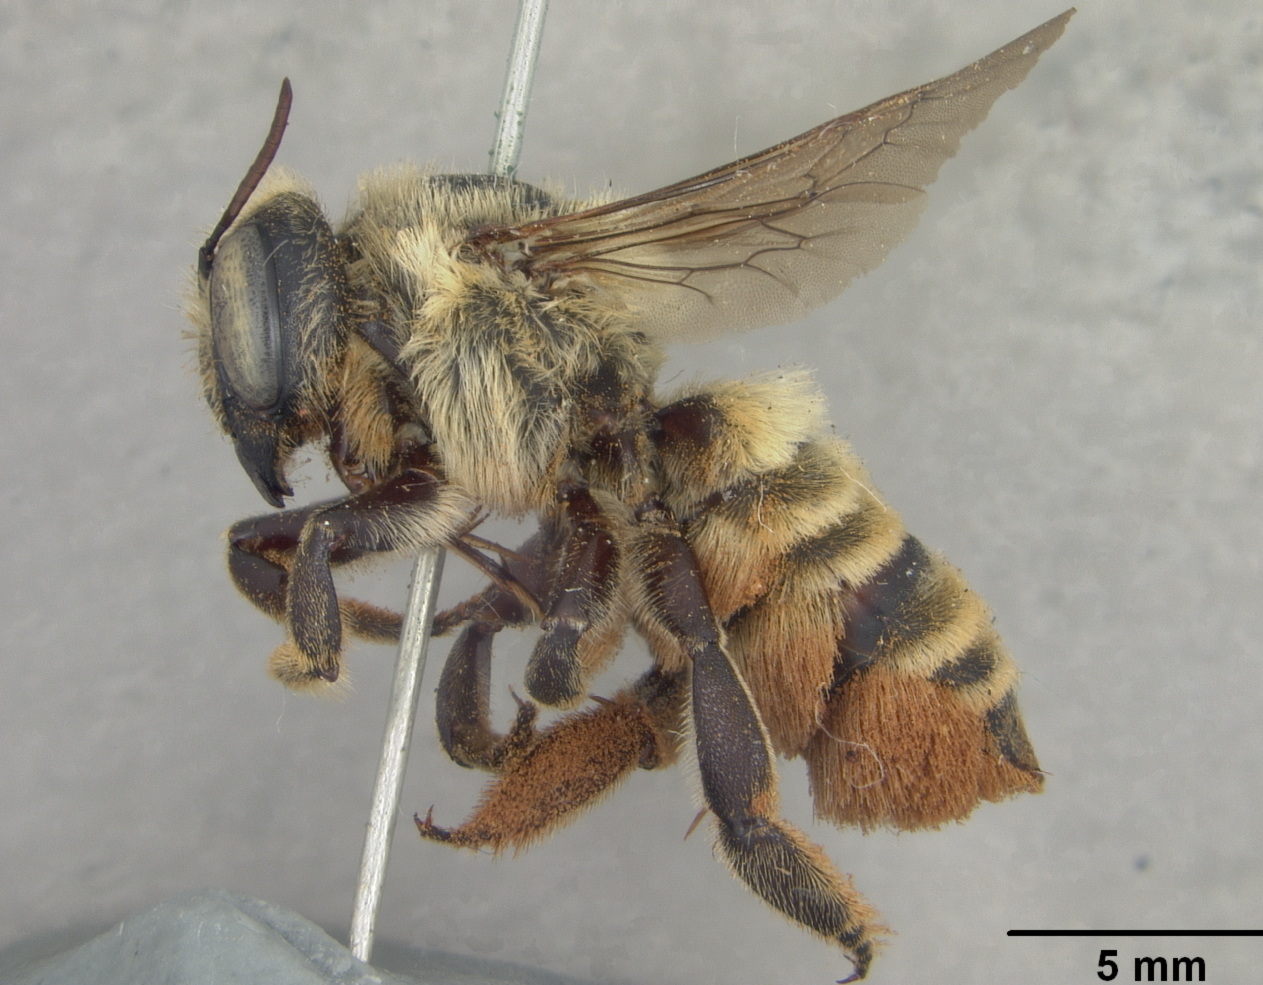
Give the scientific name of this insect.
Megachile emoryi
